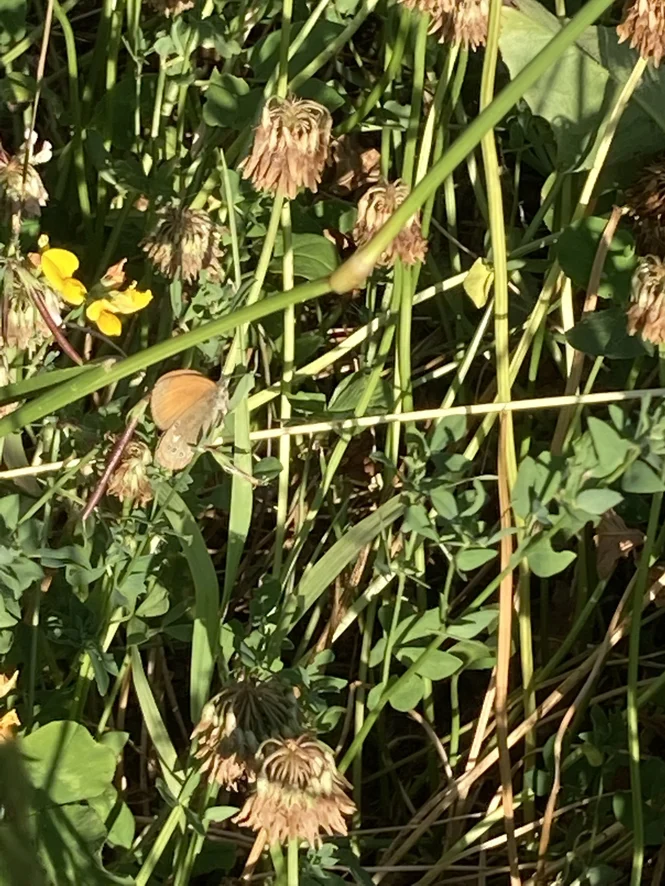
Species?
Coenonympha glycerion (also Coenonympha iphis)
